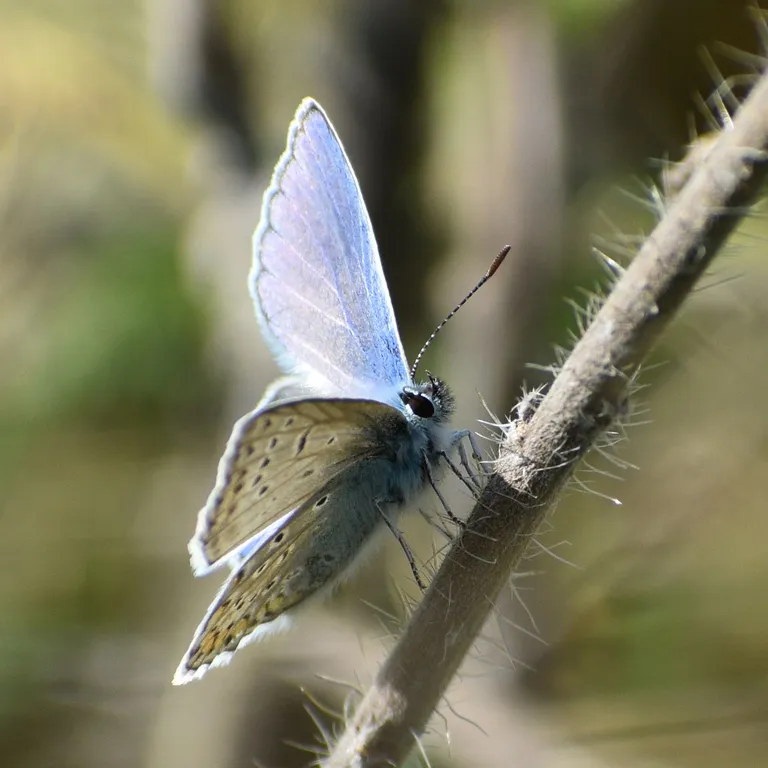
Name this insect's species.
Polyommatus icarus
